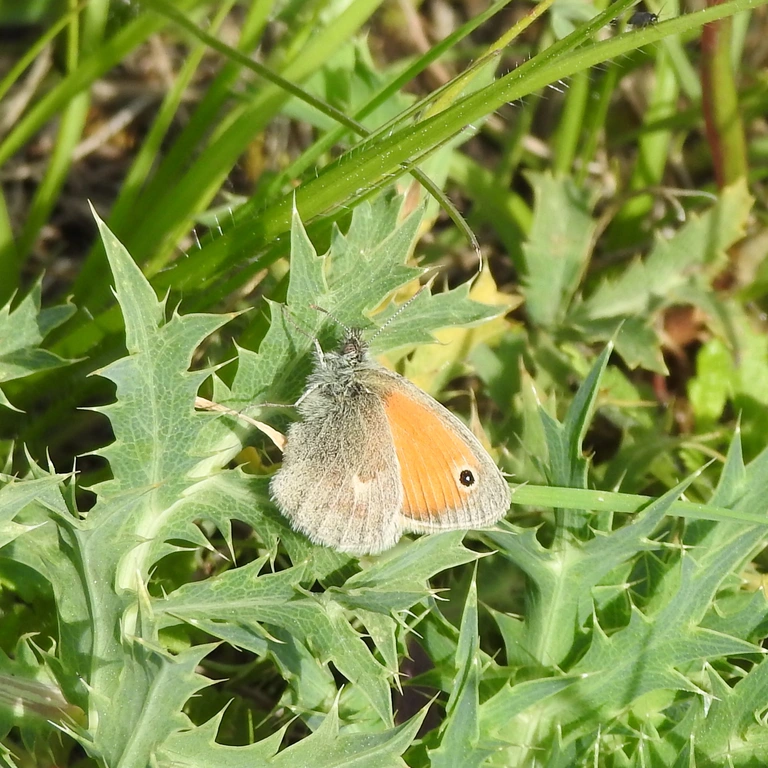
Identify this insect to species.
Coenonympha pamphilus
